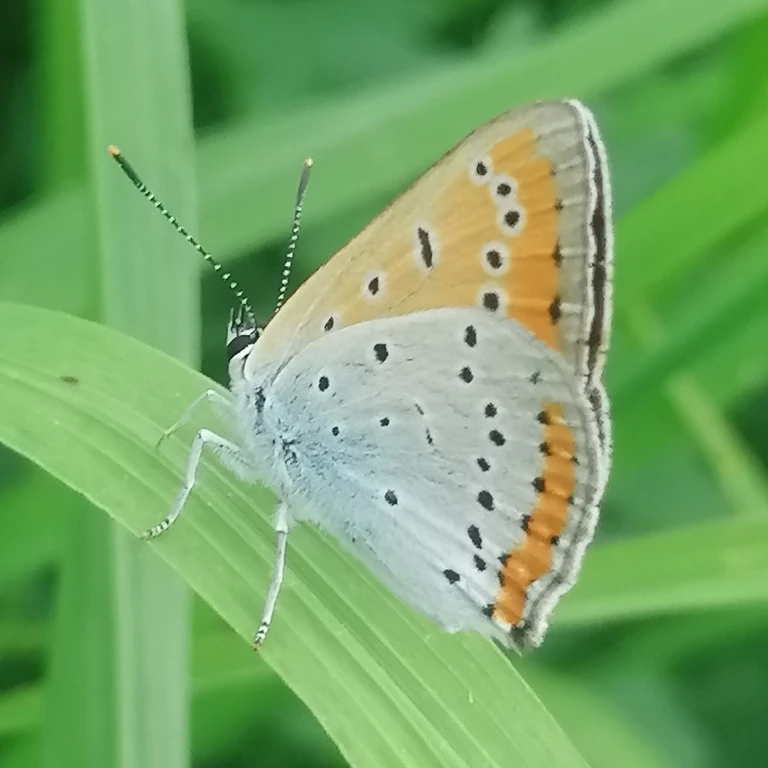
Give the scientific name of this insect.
Lycaena dispar
